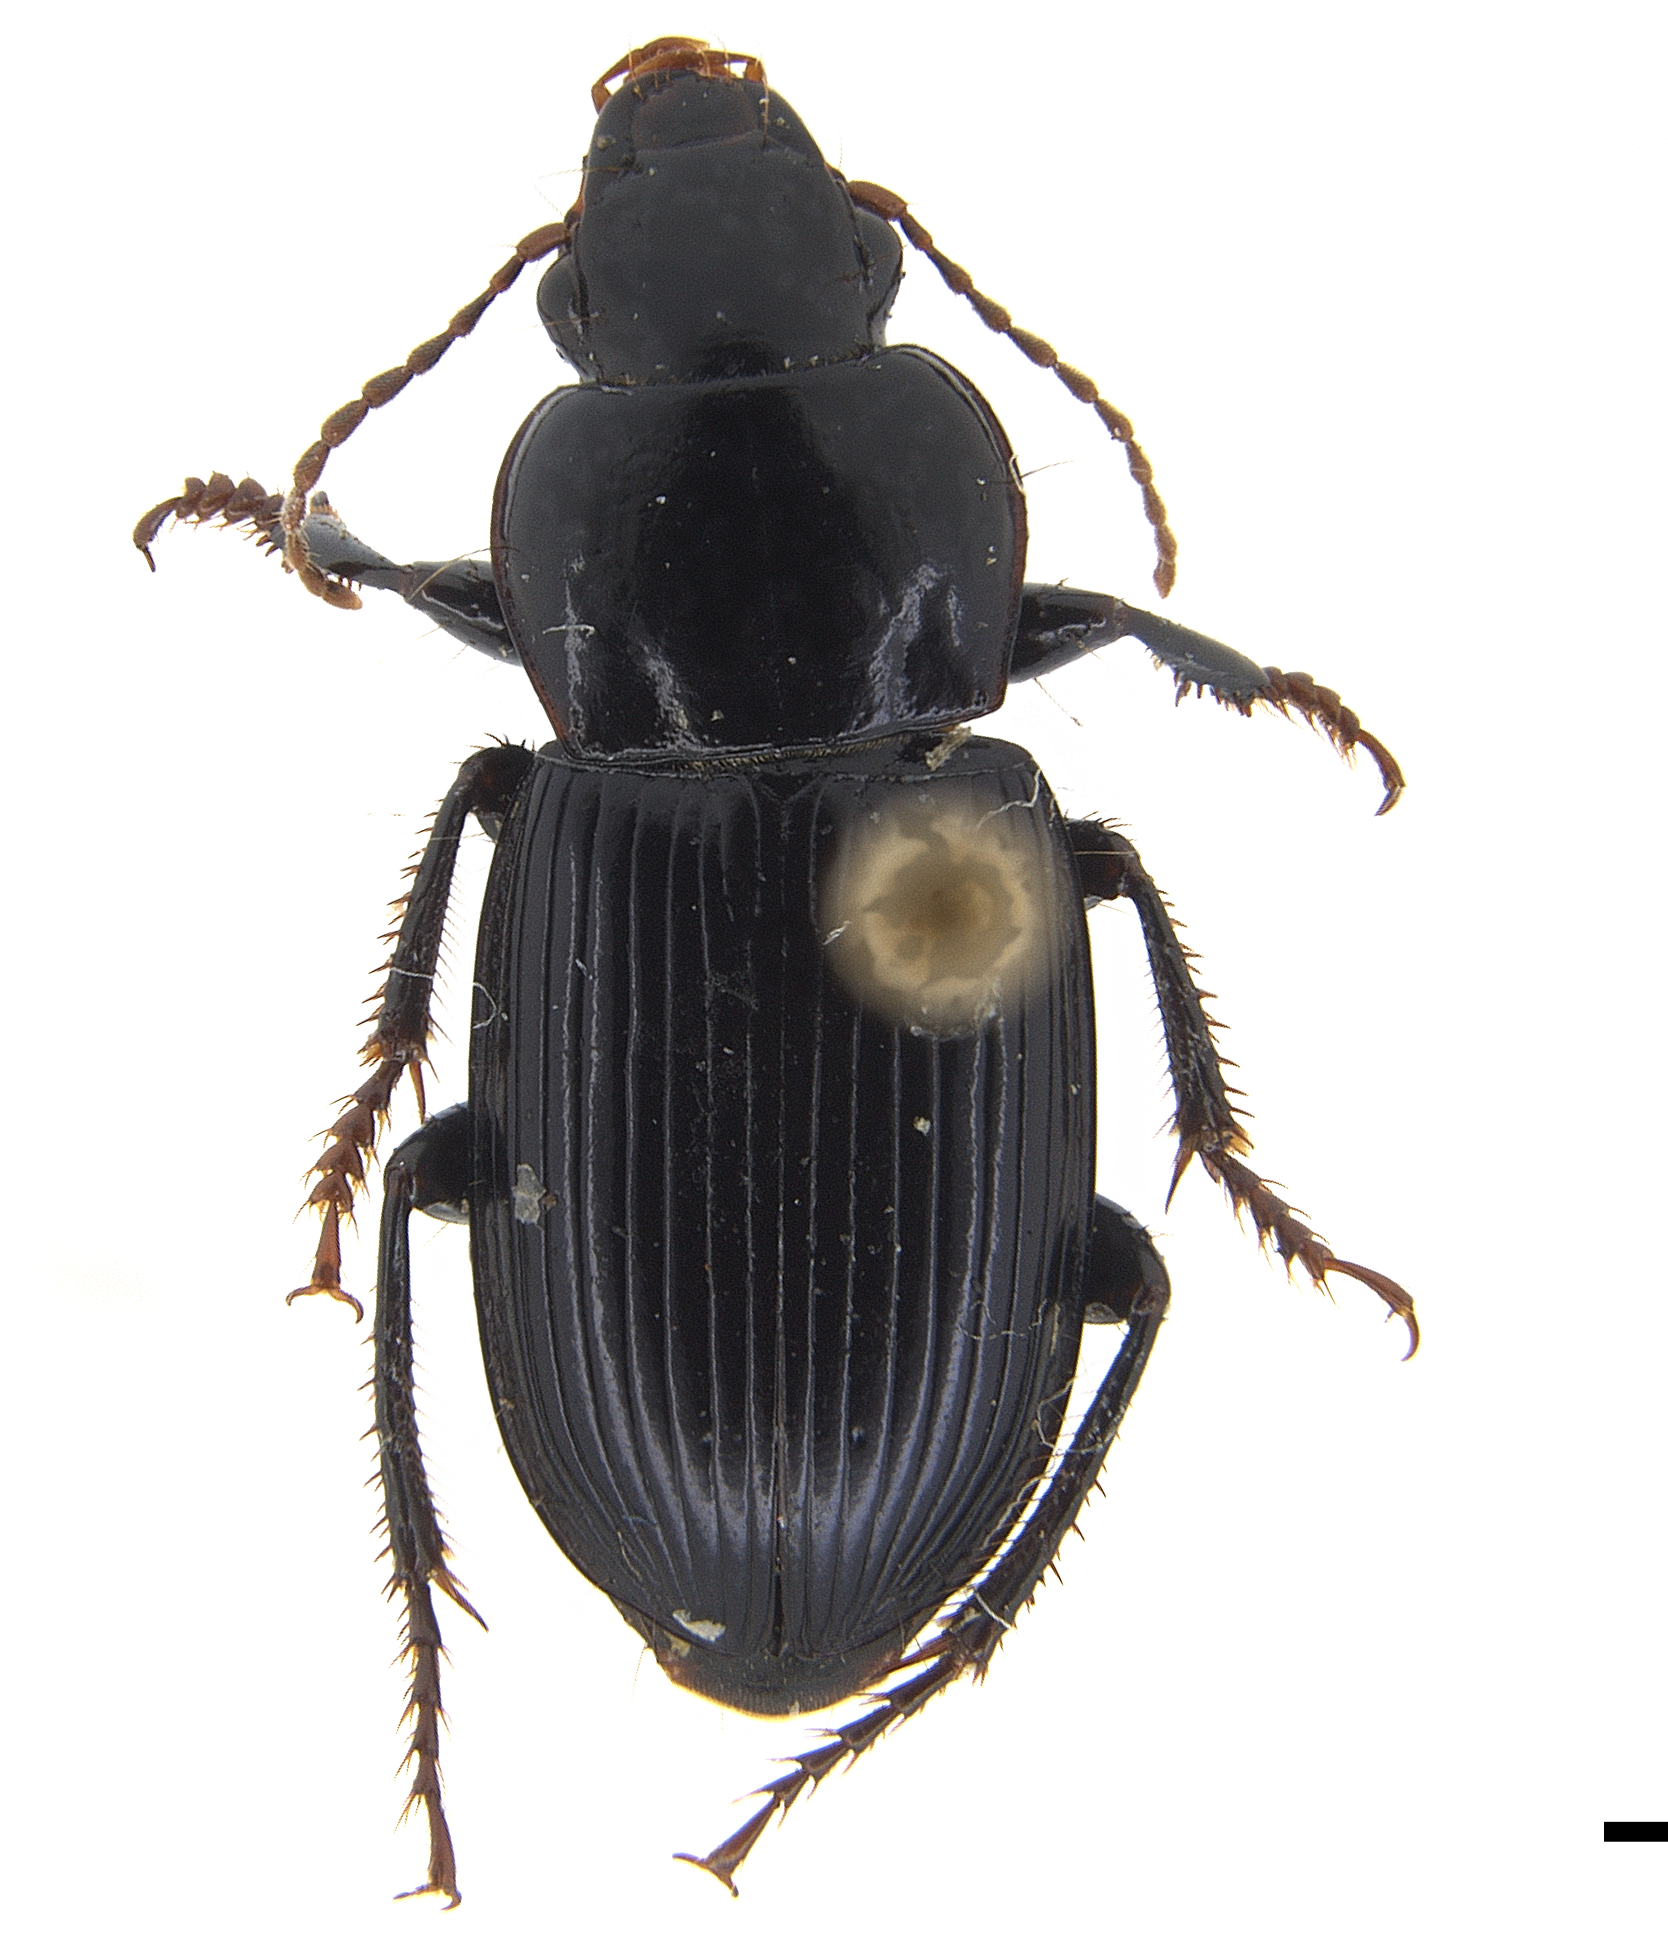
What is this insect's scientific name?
Harpalus bellieri
